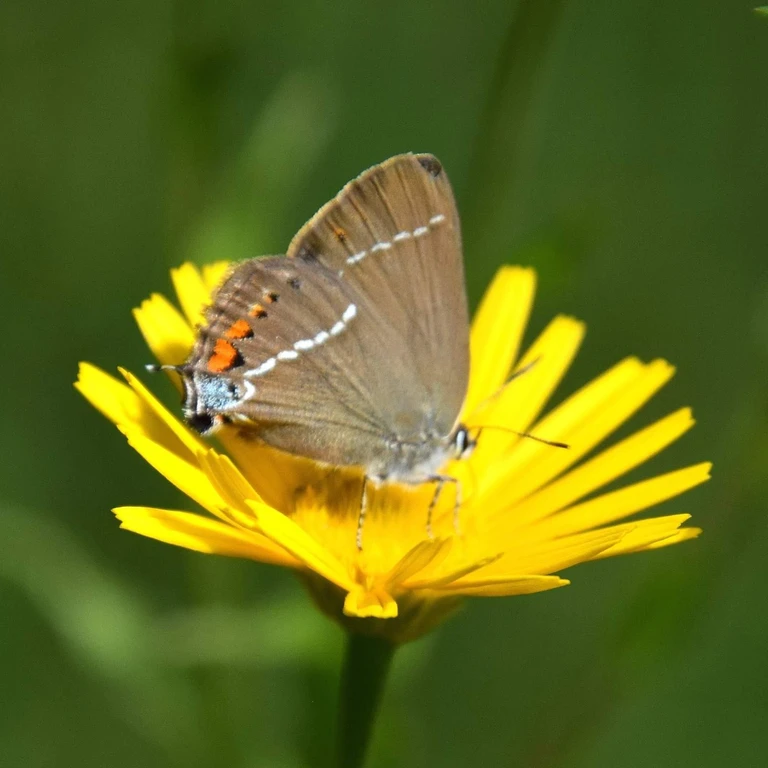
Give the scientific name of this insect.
Satyrium spini (also Tuttiola spini)
